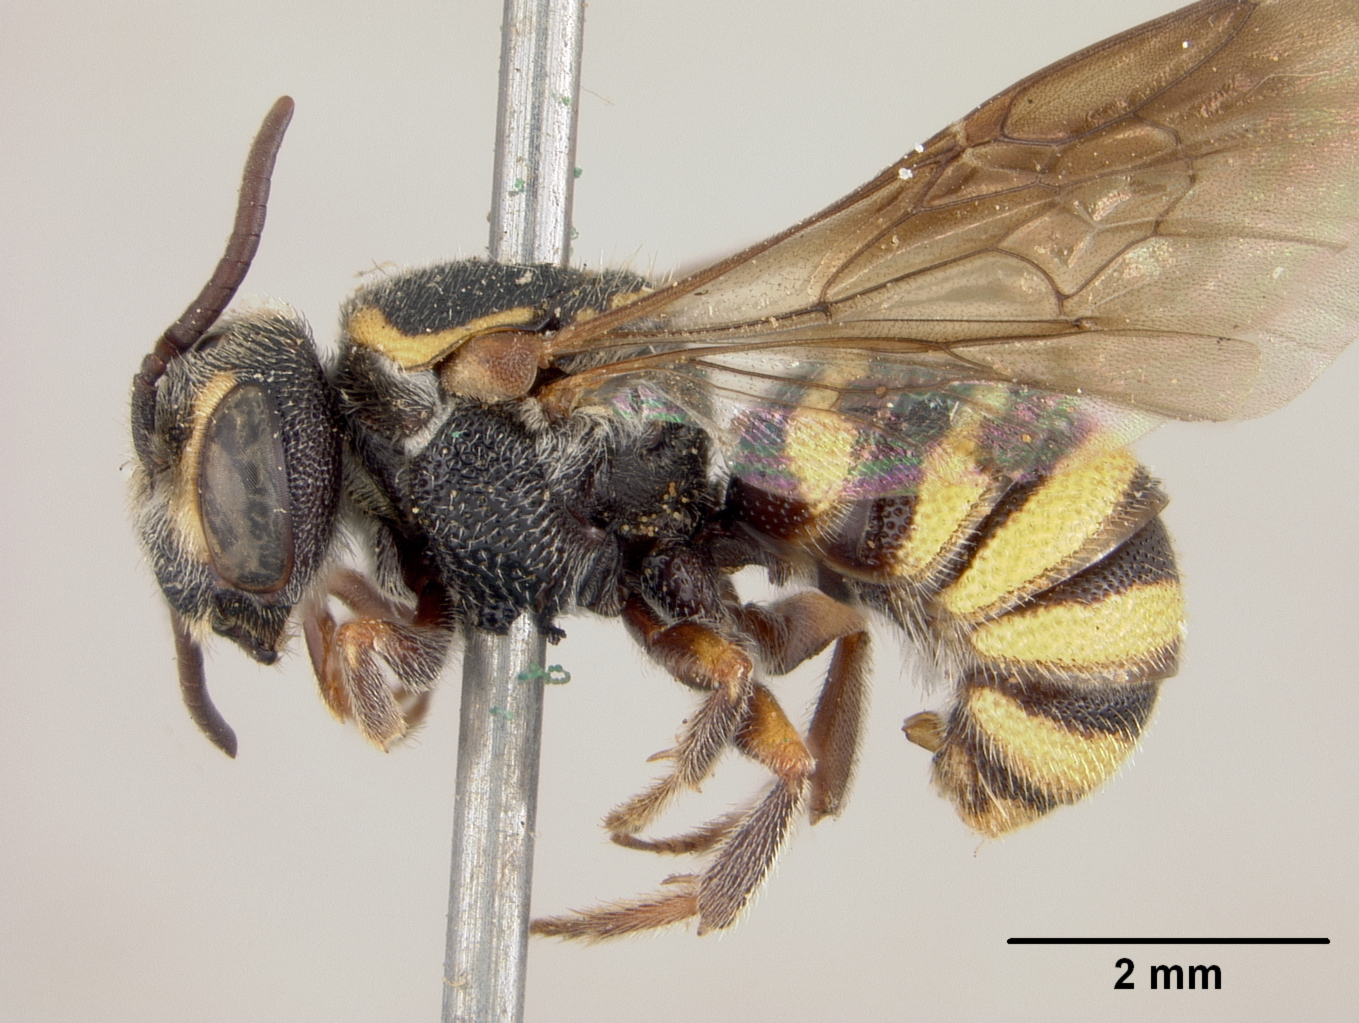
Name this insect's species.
Stelis rudbeckiarum
